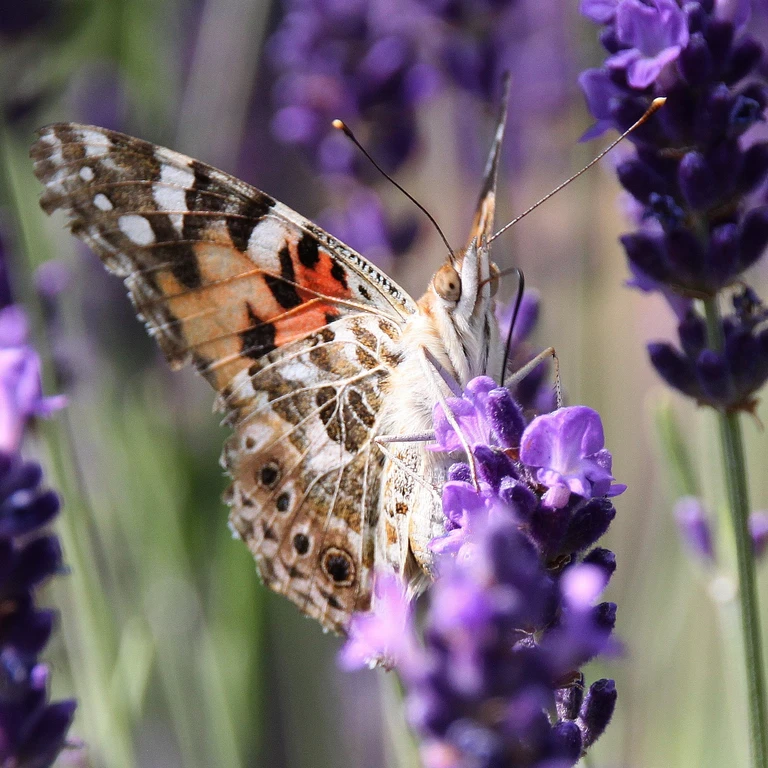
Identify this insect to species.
Vanessa cardui
